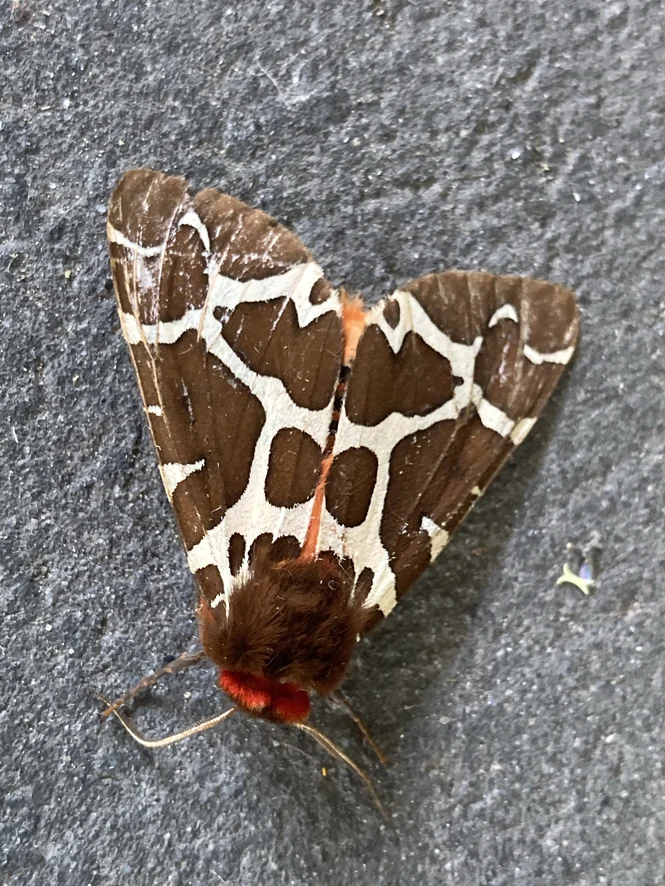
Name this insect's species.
Arctia caja
